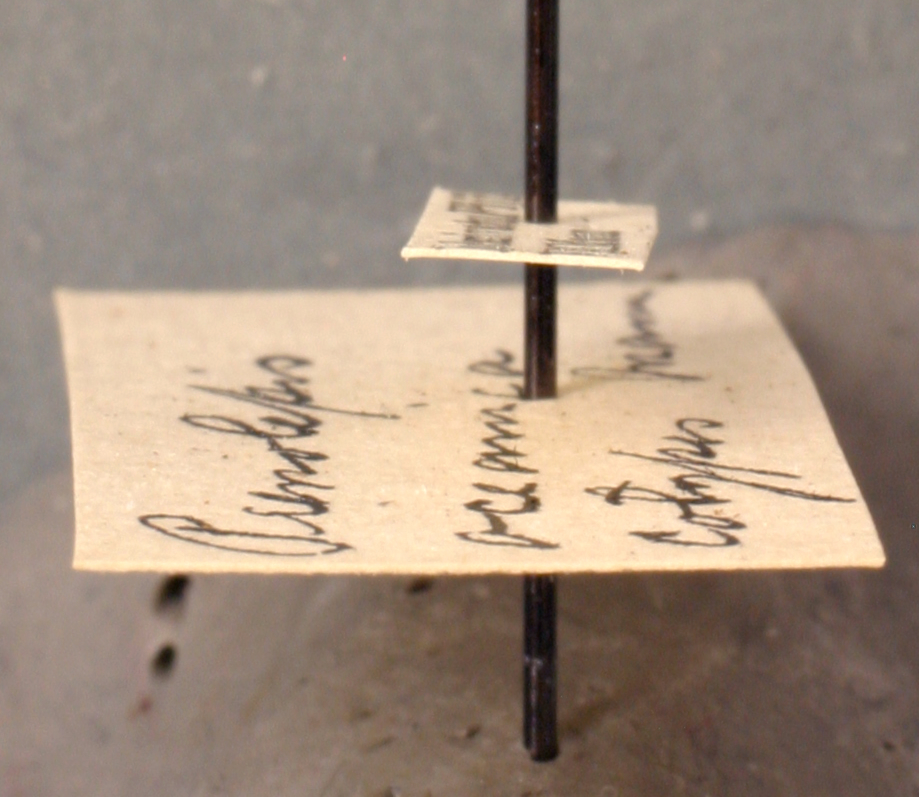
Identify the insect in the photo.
Prenolepis oceanica
